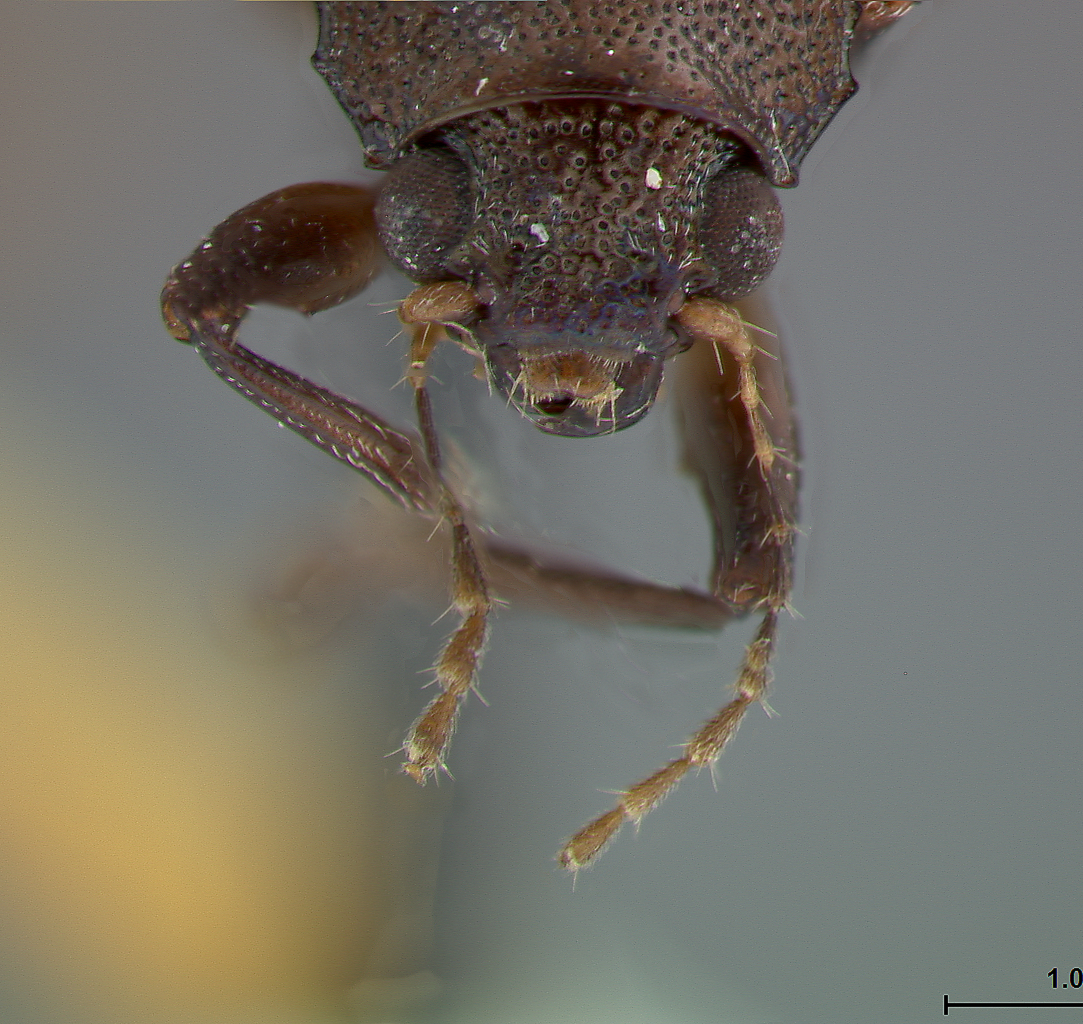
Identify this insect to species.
Alethaxius semicostatus
